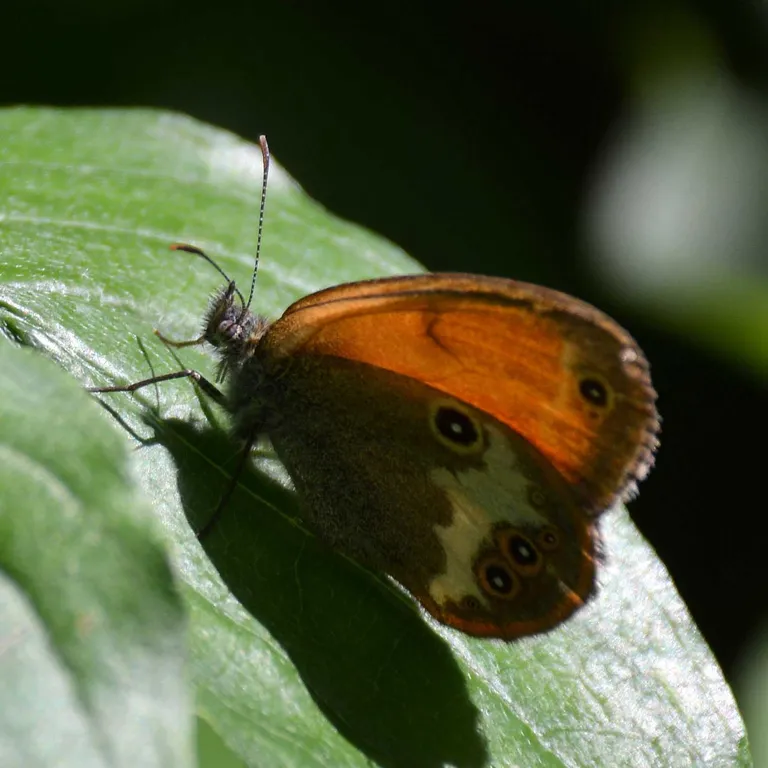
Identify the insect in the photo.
Coenonympha arcania
